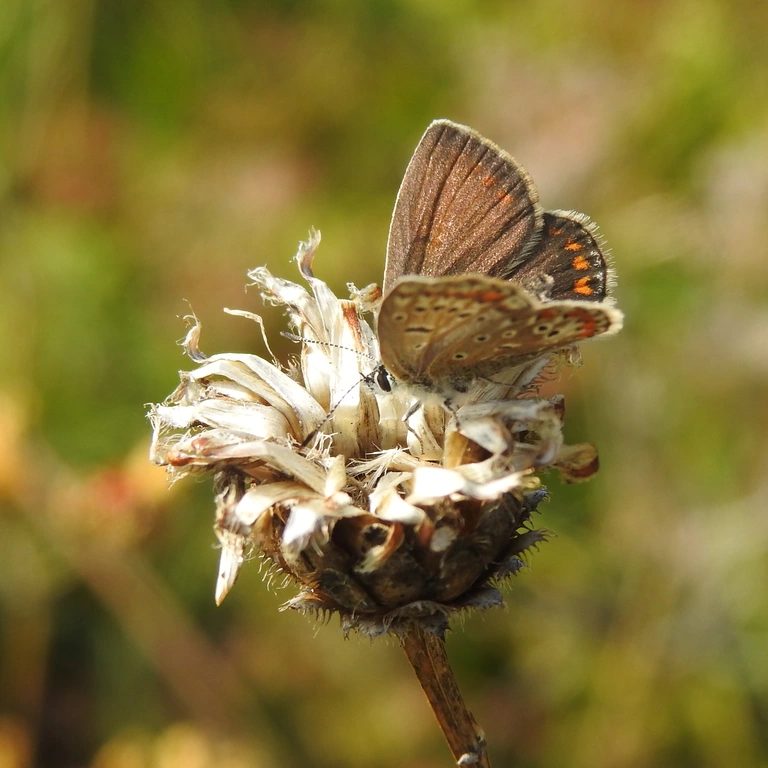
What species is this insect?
Polyommatus icarus
